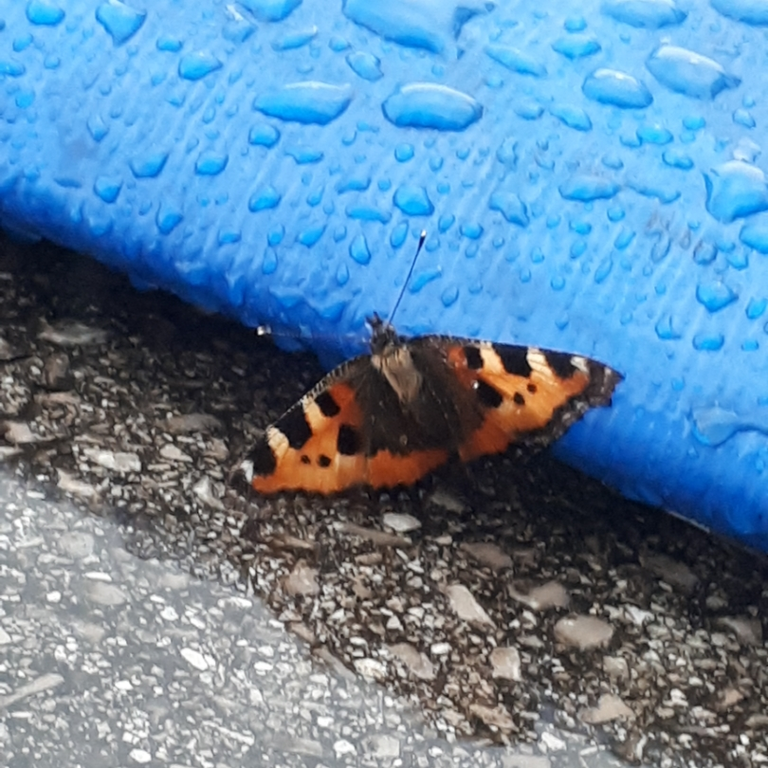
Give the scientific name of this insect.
Aglais urticae
